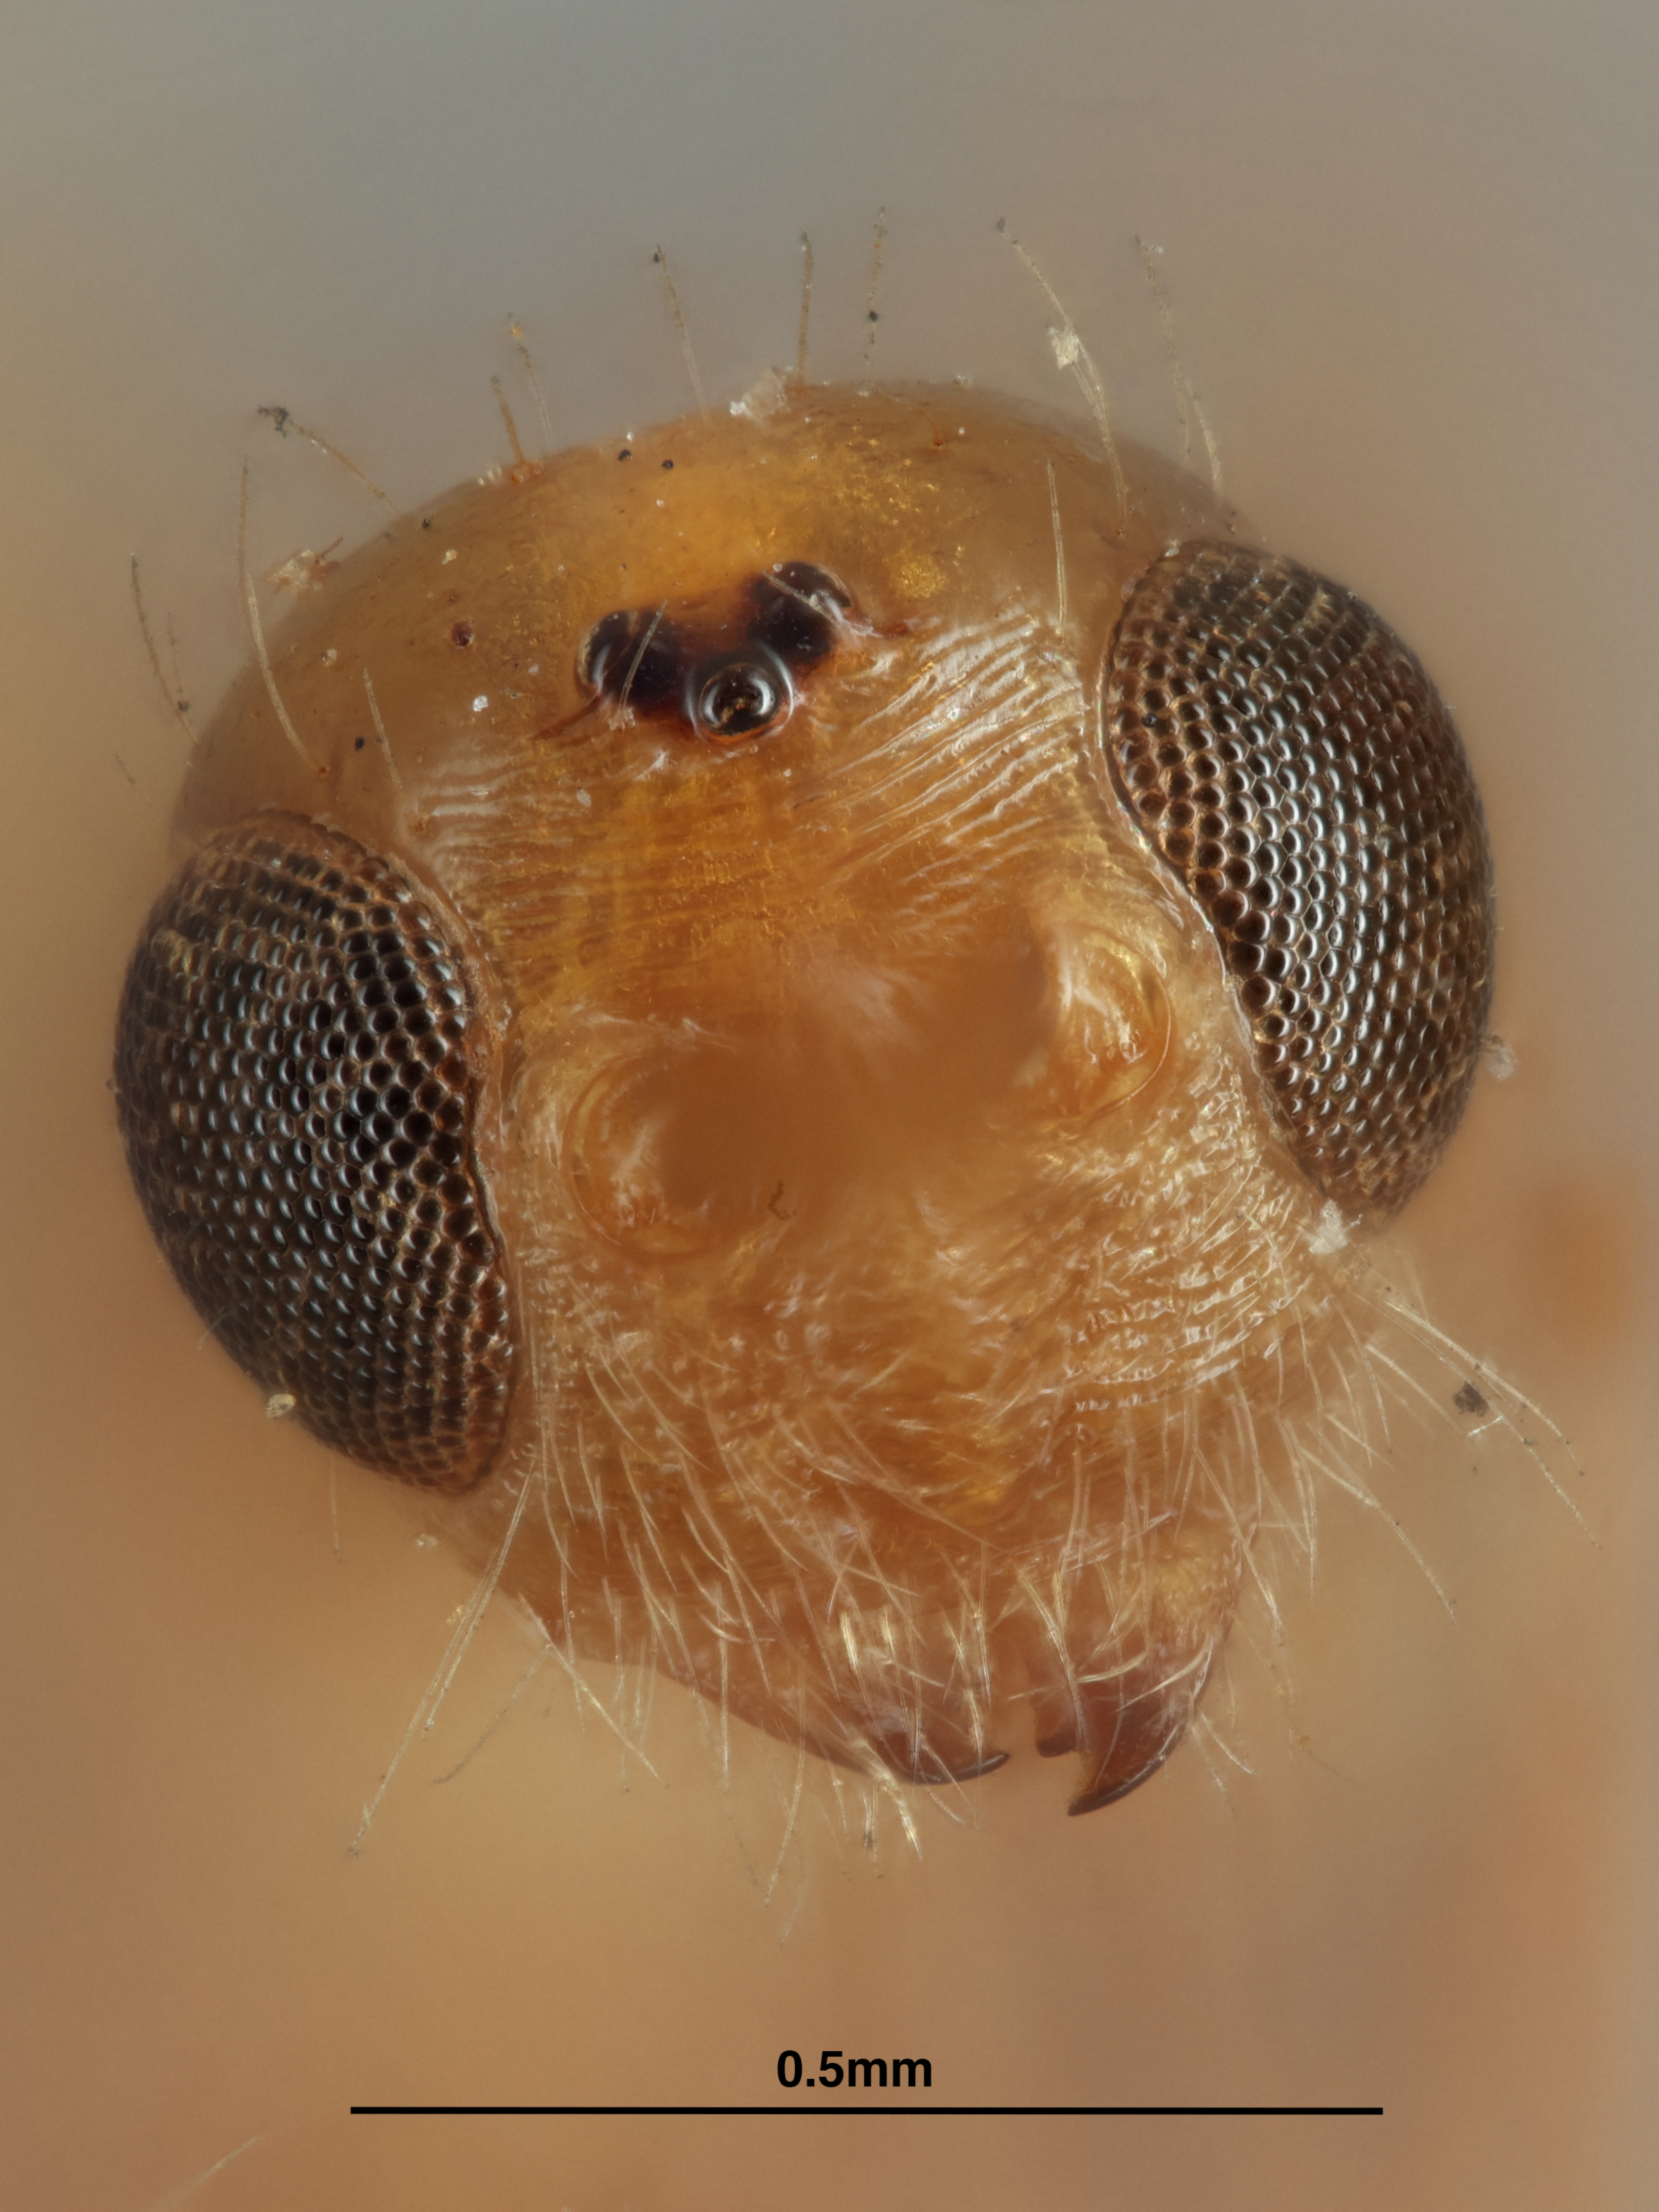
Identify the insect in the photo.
Spathius sulmo
